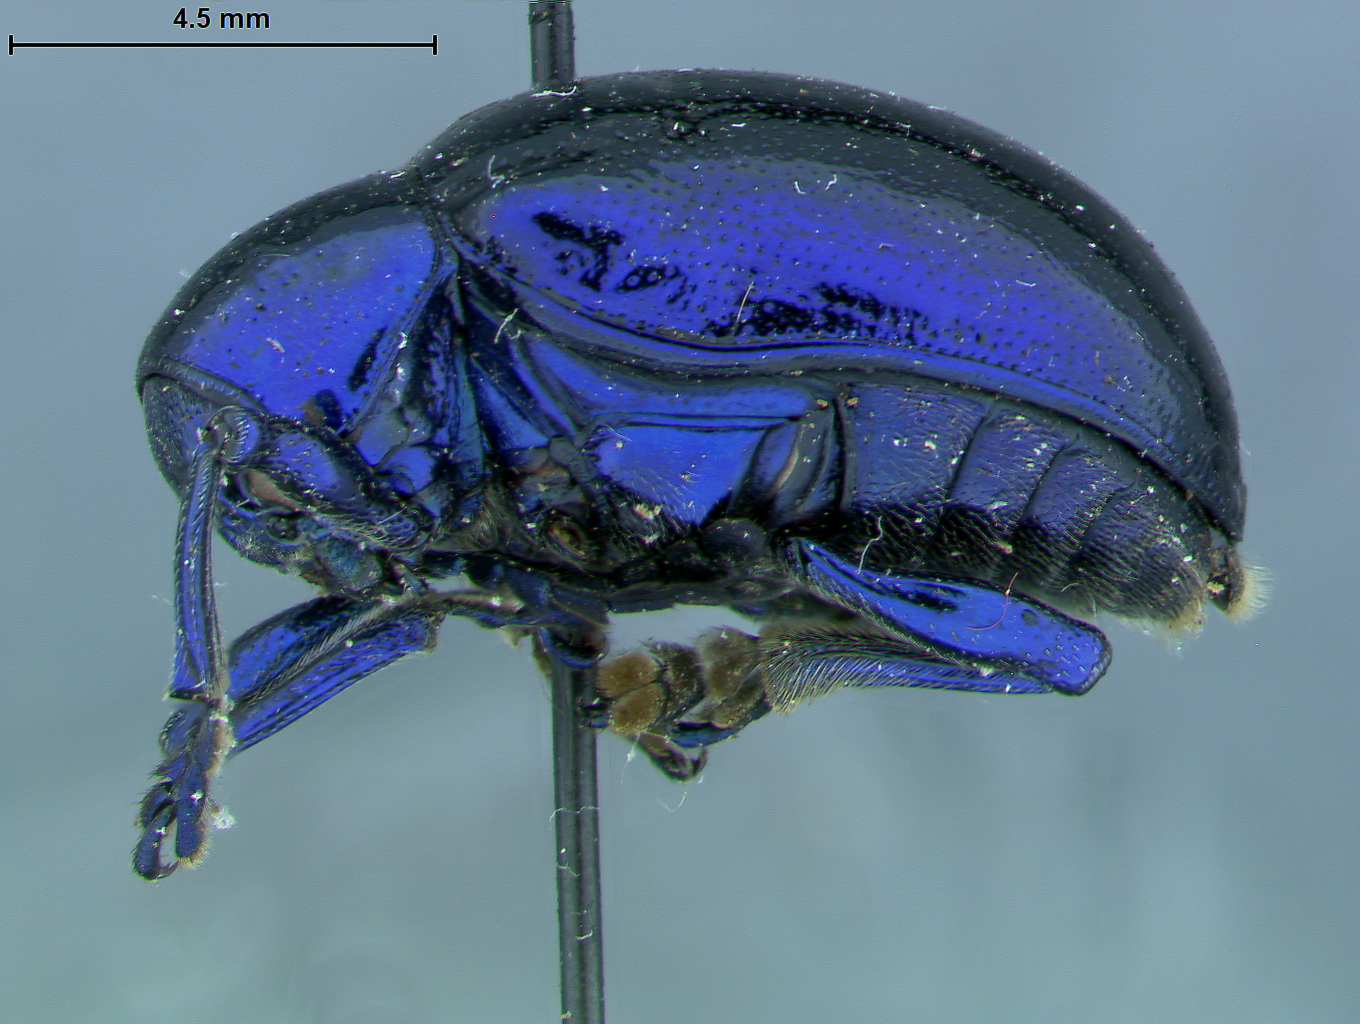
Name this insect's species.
Platycorynus major
